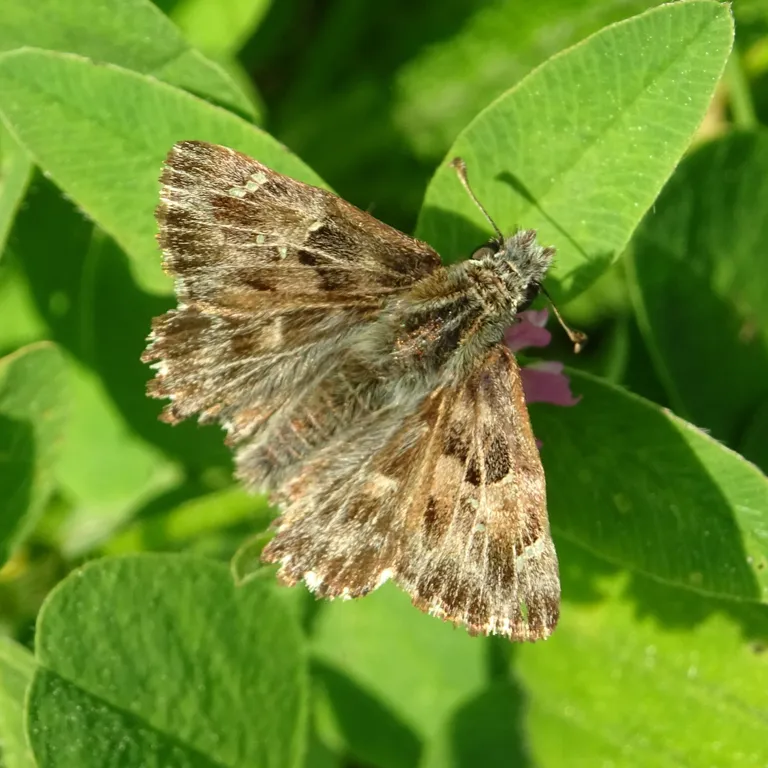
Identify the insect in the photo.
Carcharodus alceae
